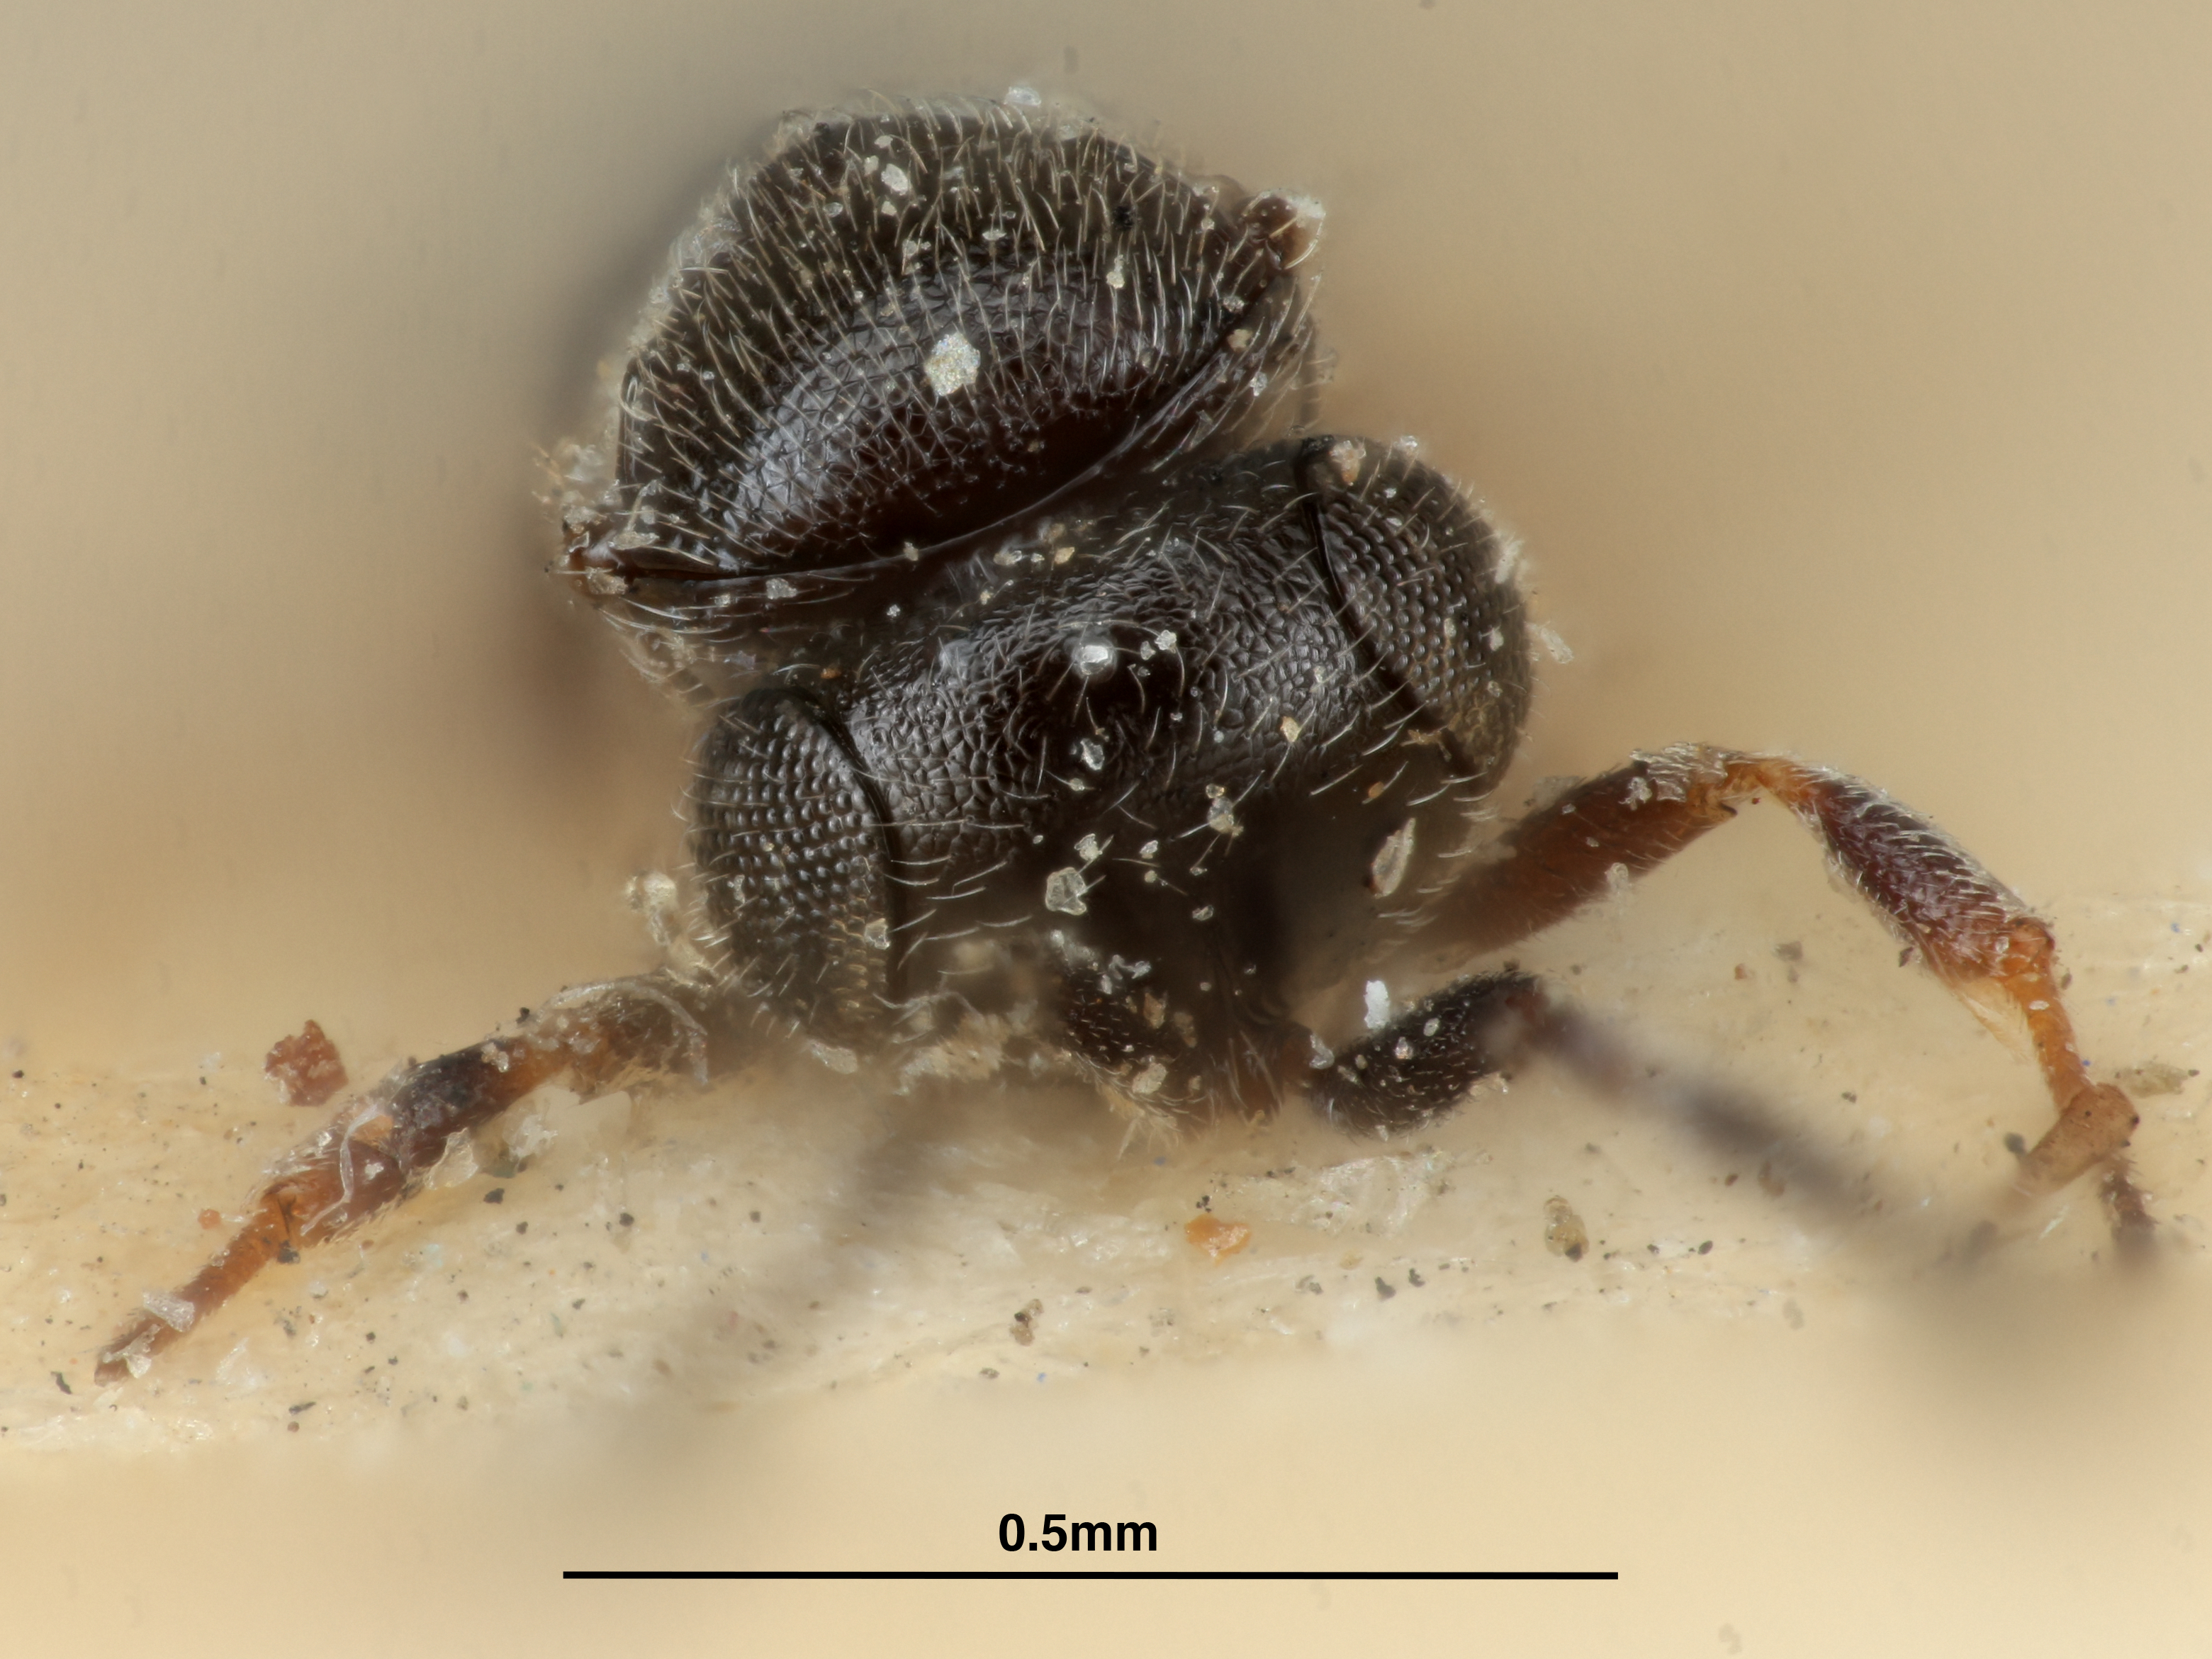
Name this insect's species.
Trimorus finitimus
